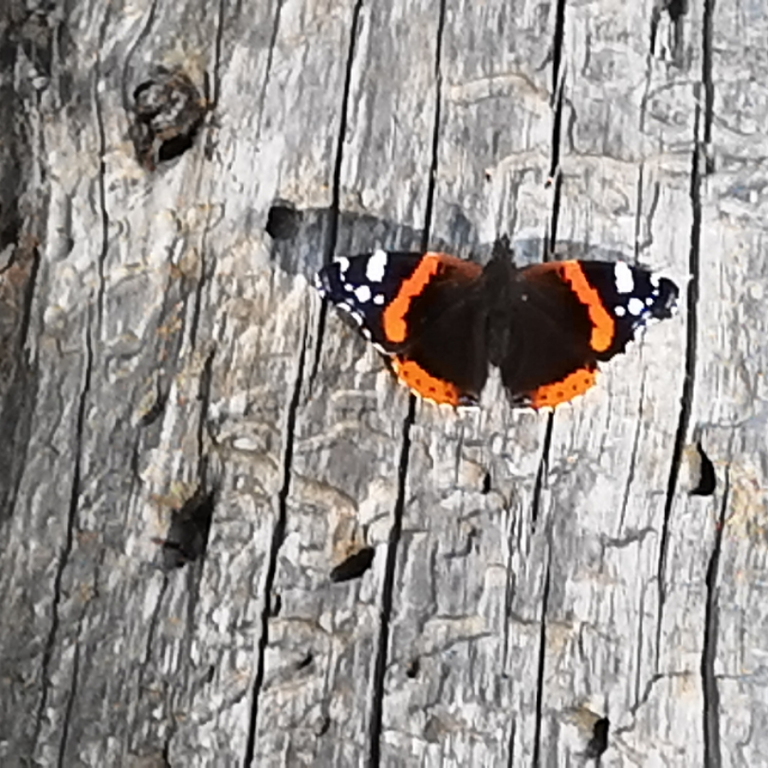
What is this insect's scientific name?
Vanessa atalanta
